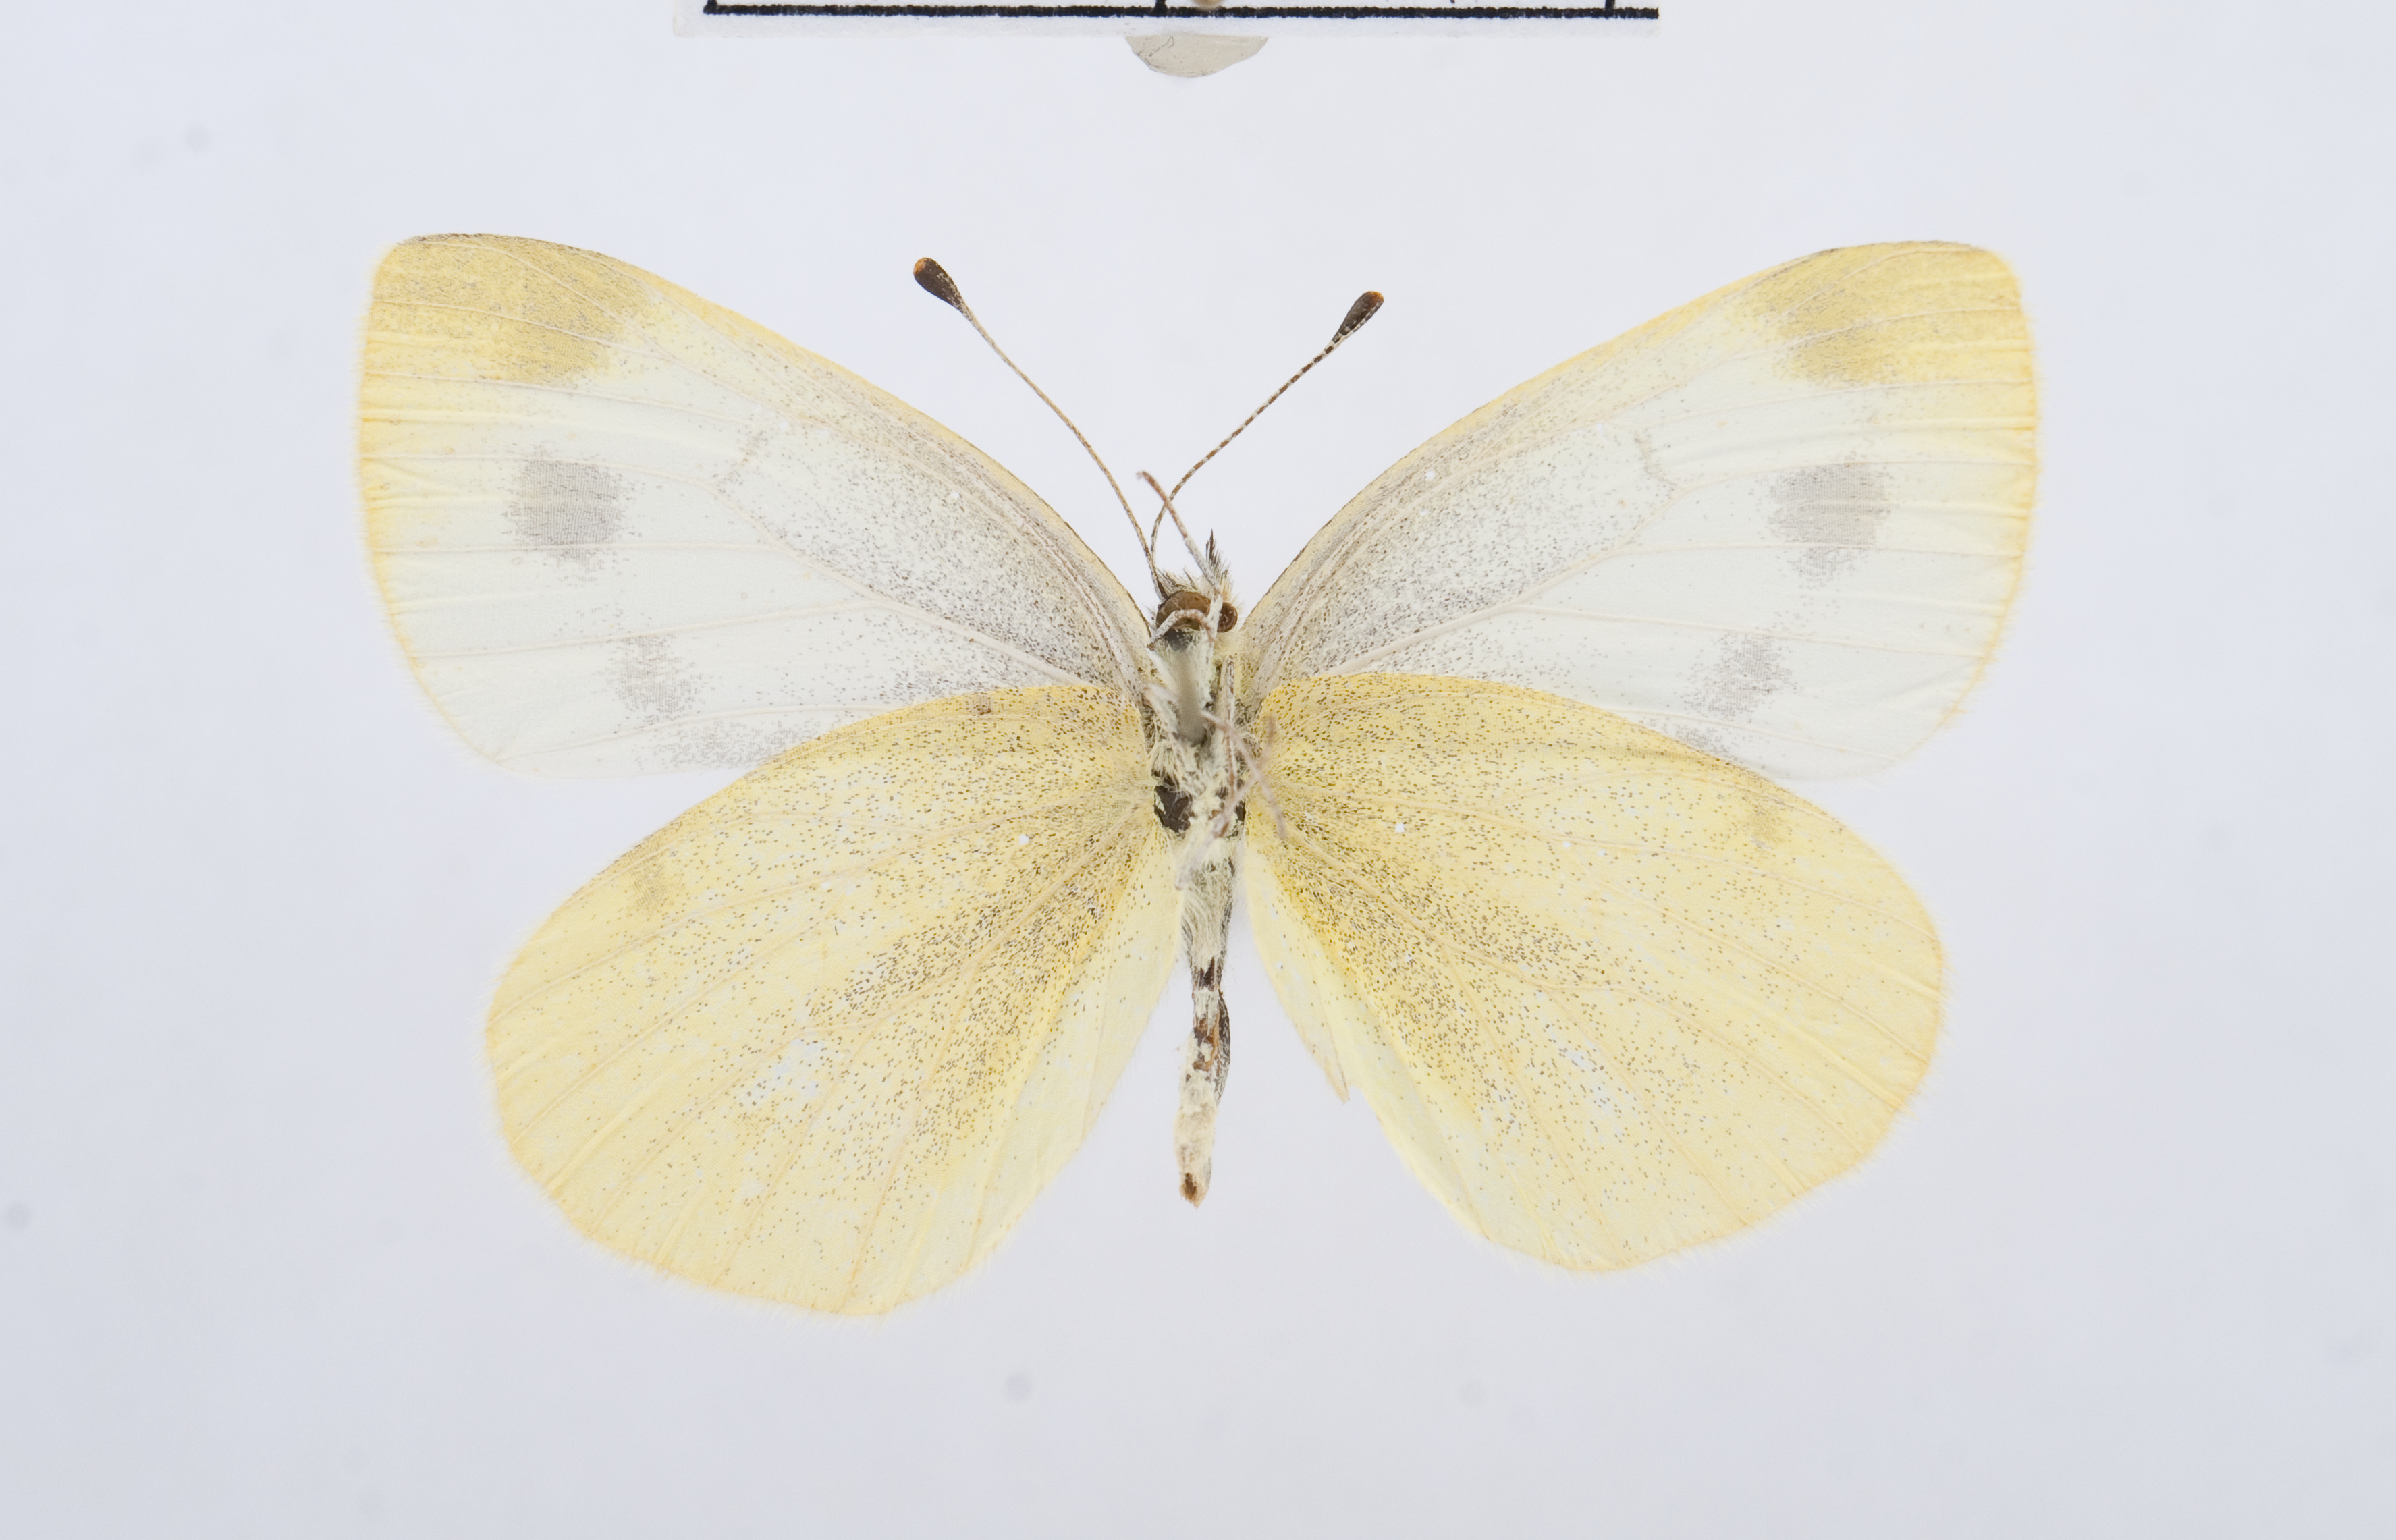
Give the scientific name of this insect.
Pieris ergane
